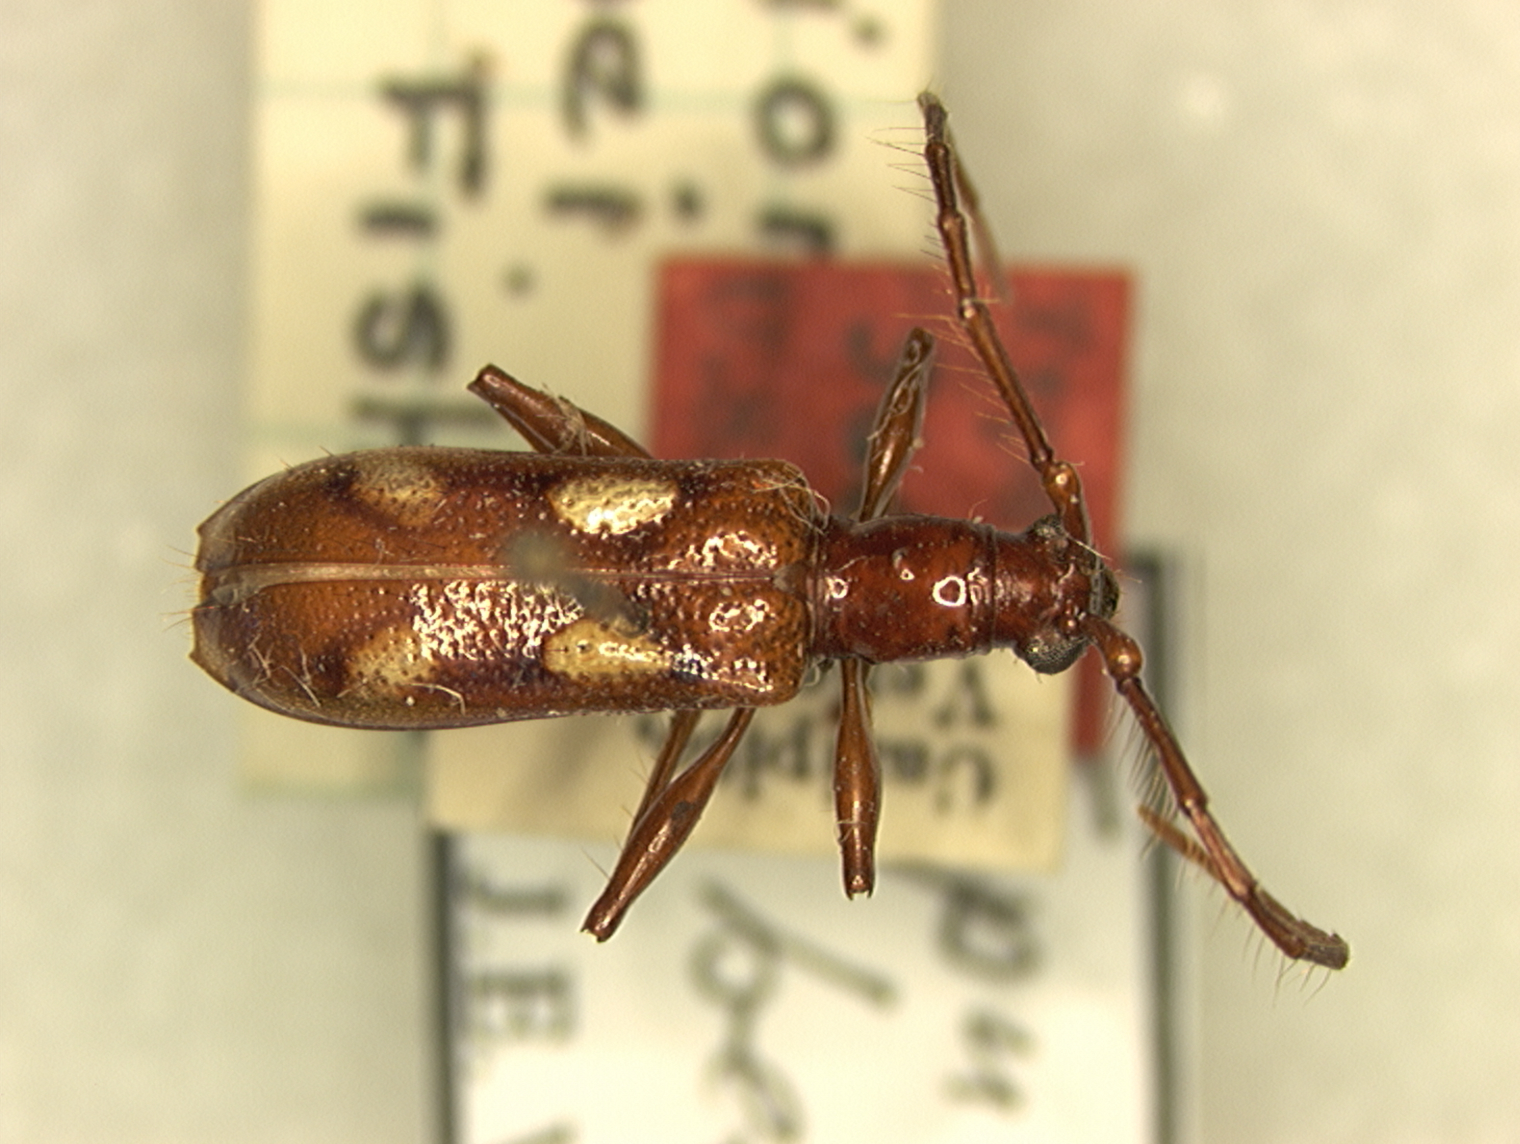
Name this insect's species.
Ibidion beebei (also Tapuruia beebei)
